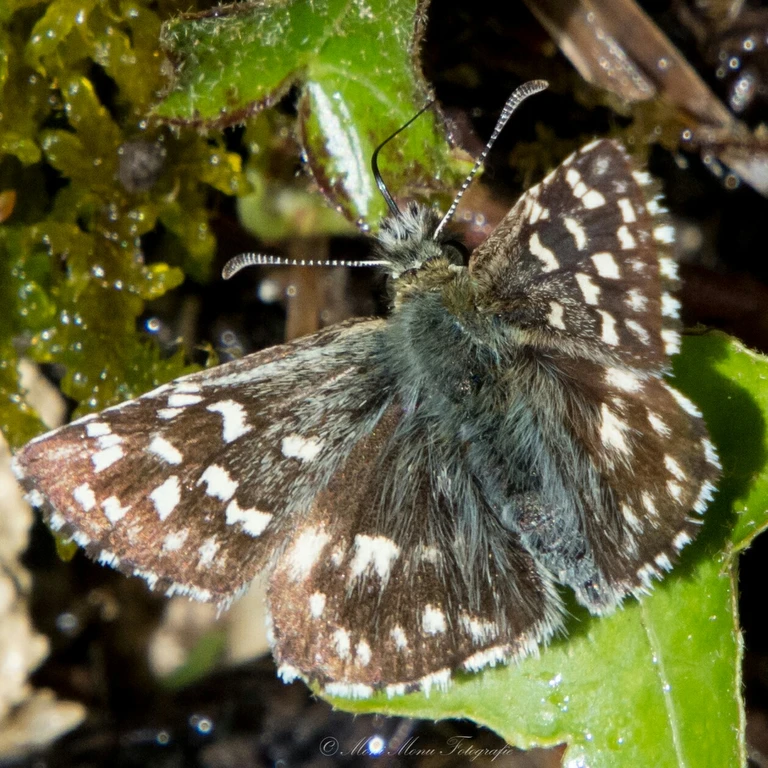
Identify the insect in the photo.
Pyrgus malvae
